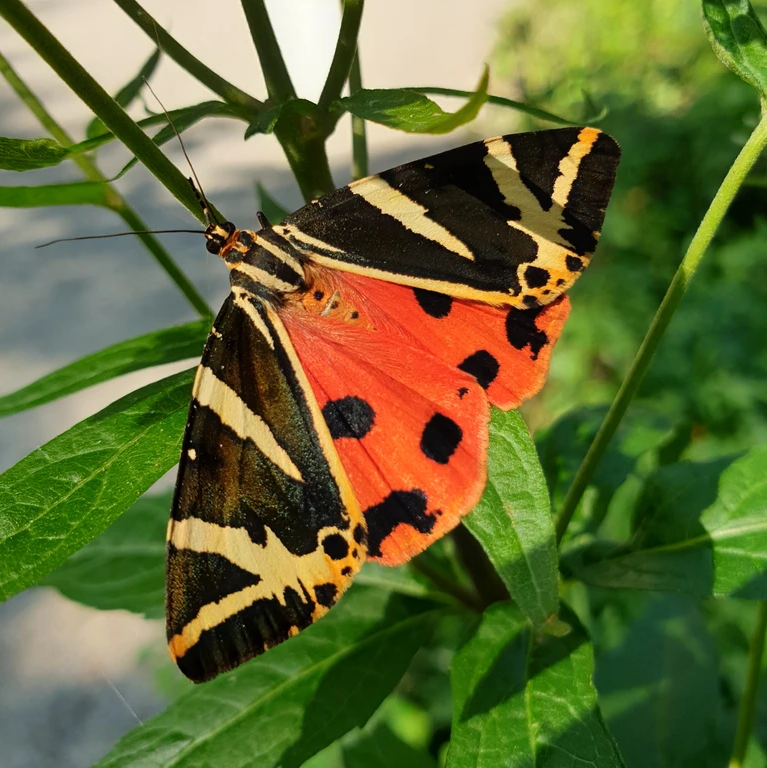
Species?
Euplagia quadripunctaria
